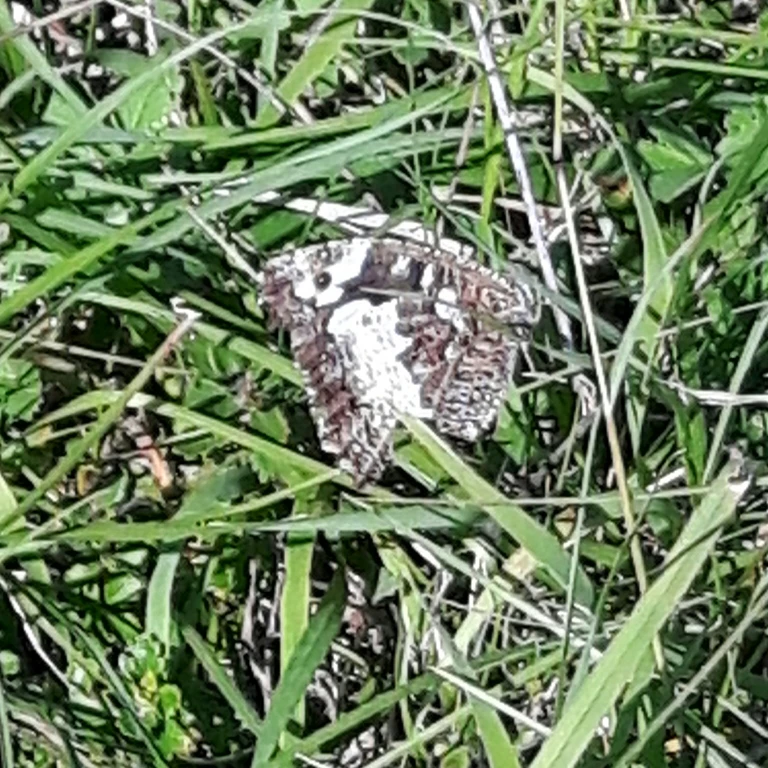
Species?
Brintesia circe
